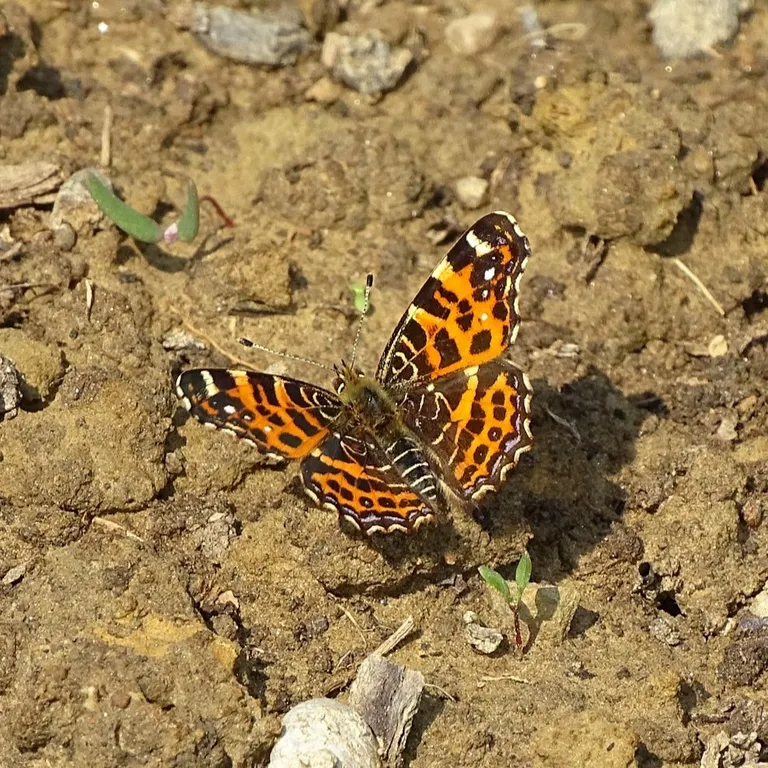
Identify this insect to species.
Araschnia levana
